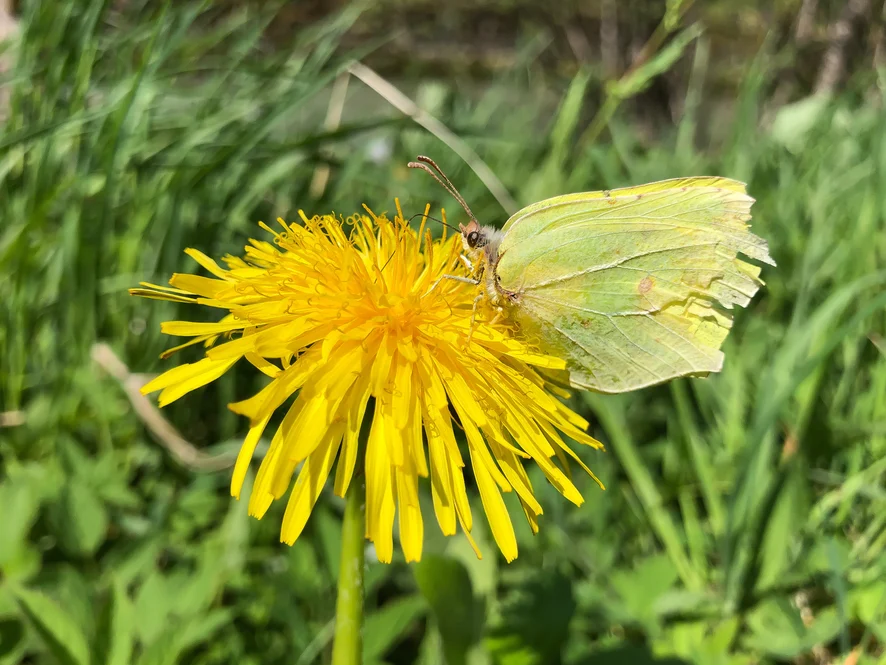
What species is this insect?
Gonepteryx rhamni
